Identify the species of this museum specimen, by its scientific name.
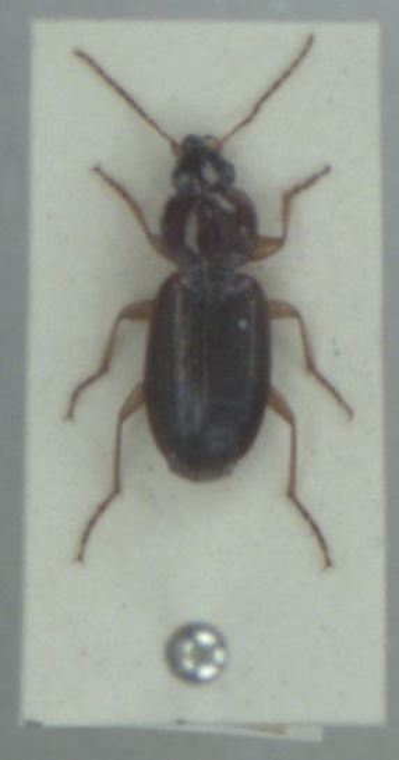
Olisthopus rotundatus
